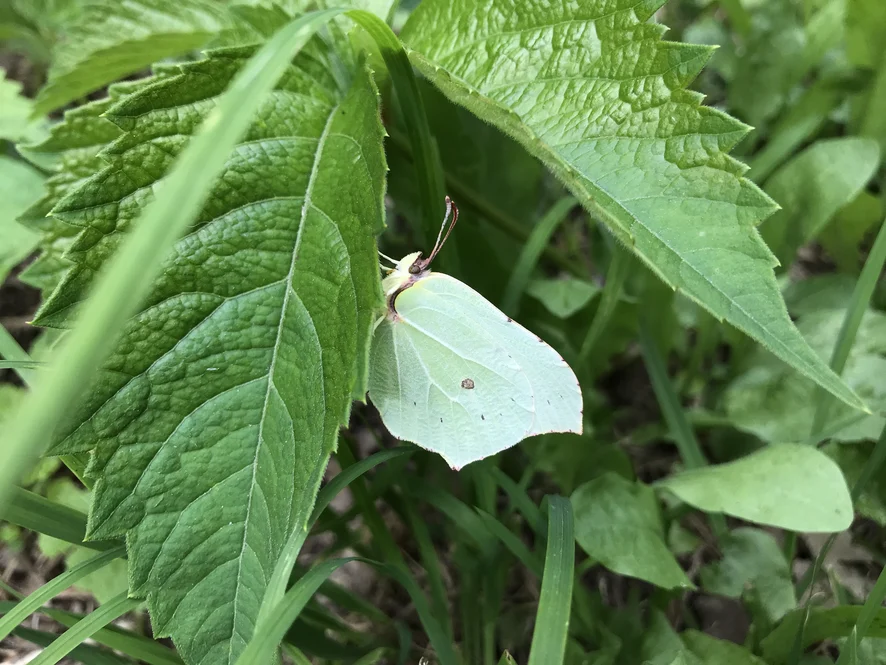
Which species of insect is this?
Gonepteryx rhamni
